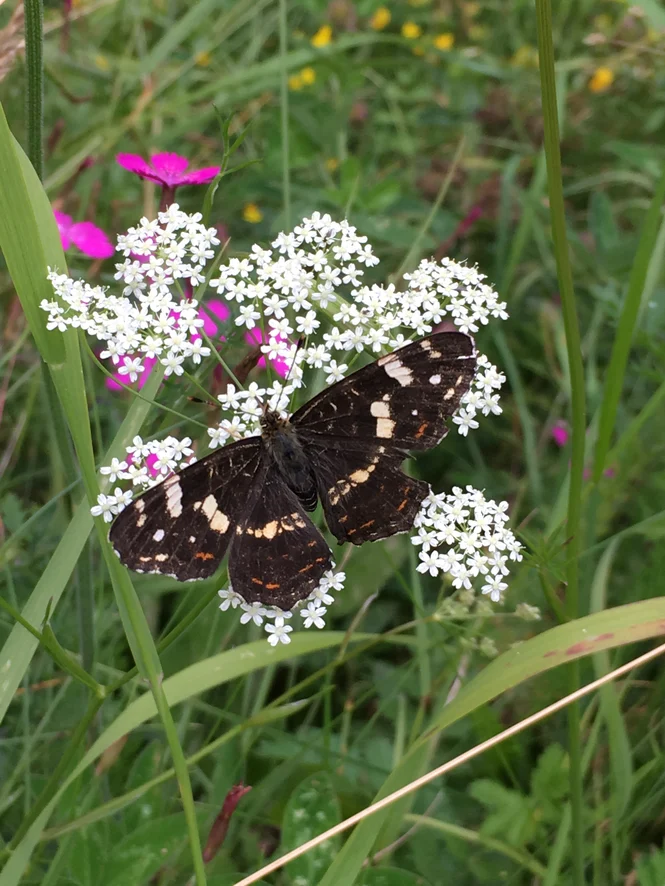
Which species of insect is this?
Araschnia levana
